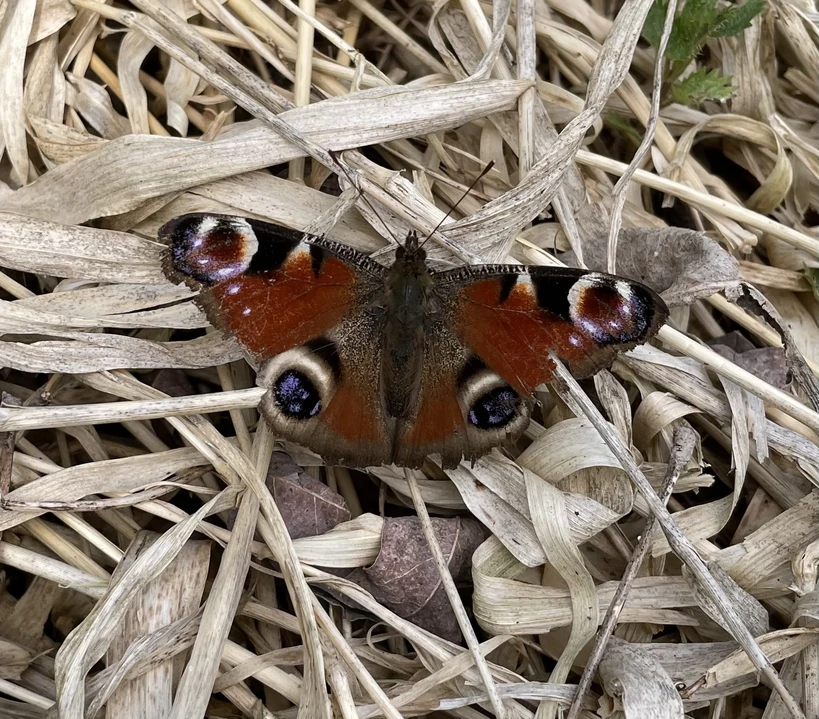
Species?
Aglais io
